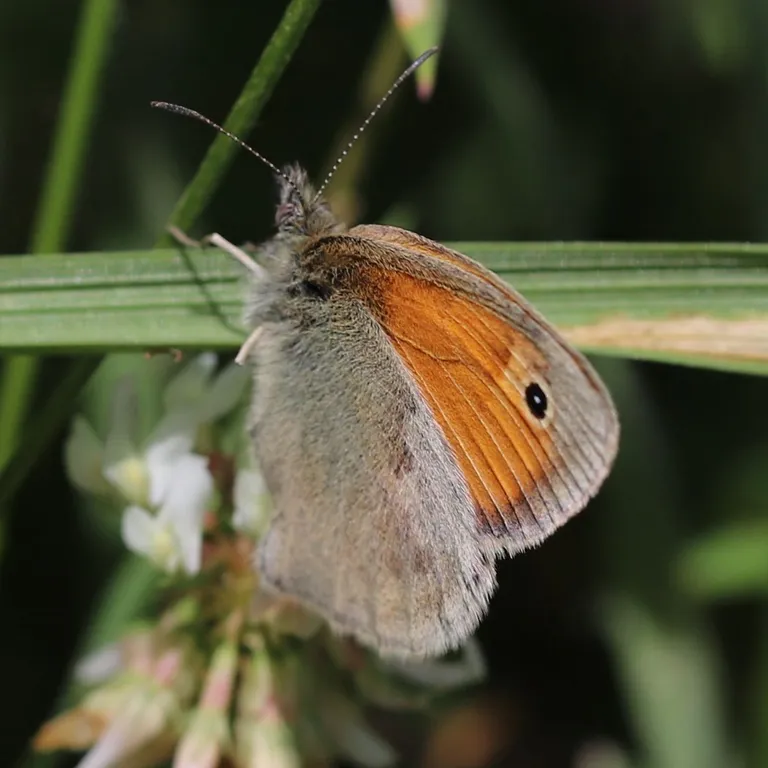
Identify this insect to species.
Coenonympha pamphilus
